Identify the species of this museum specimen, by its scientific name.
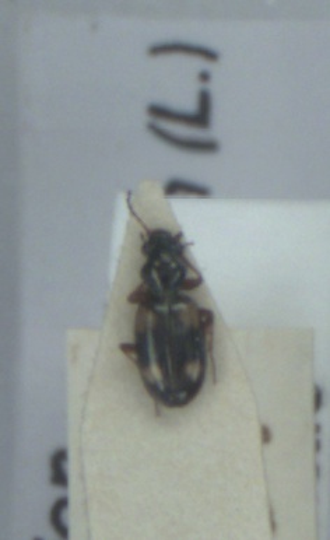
Bembidion quadrimaculatum
